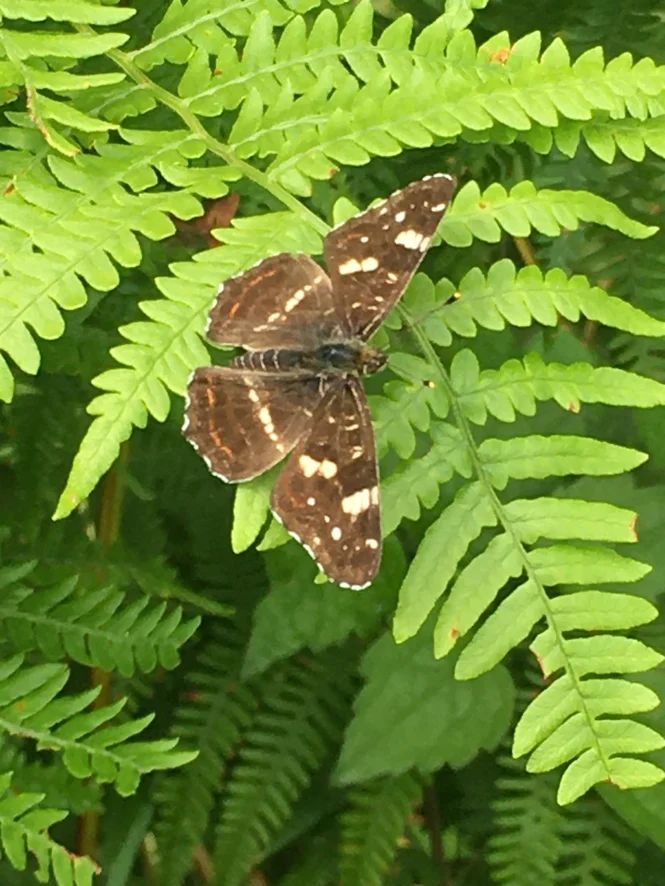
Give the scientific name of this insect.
Araschnia levana
